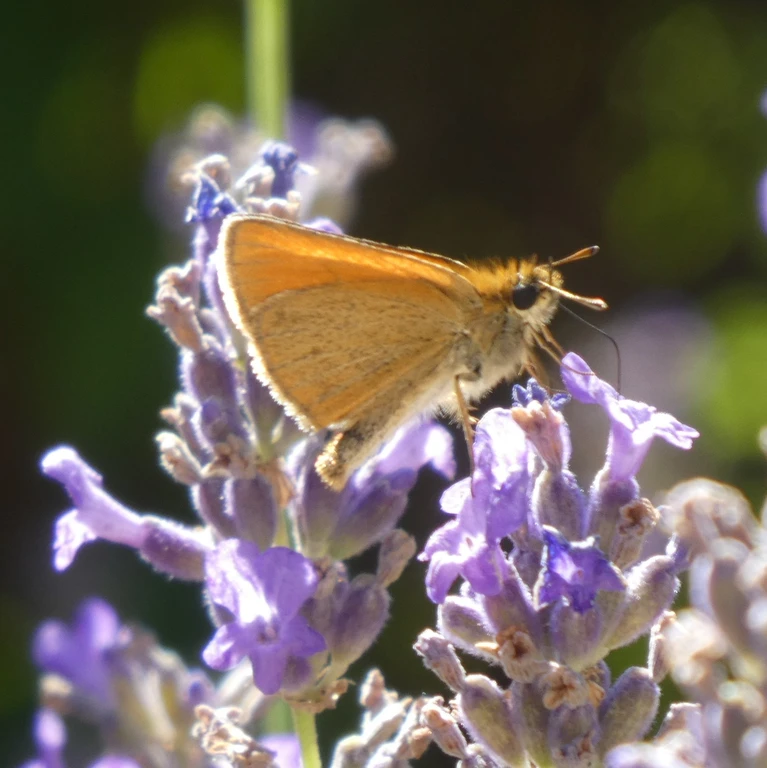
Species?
Thymelicus sylvestris
